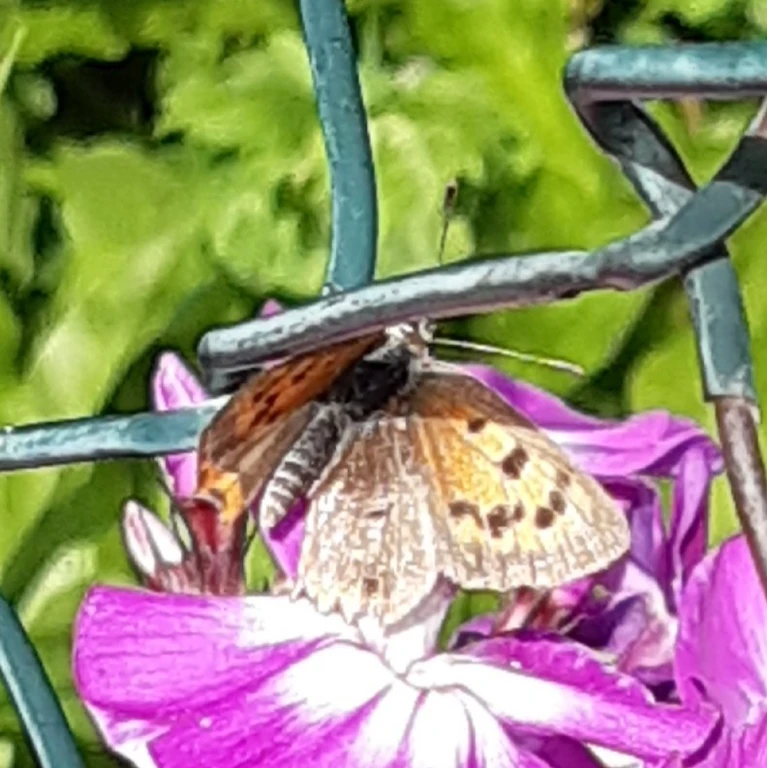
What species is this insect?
Lycaena phlaeas
